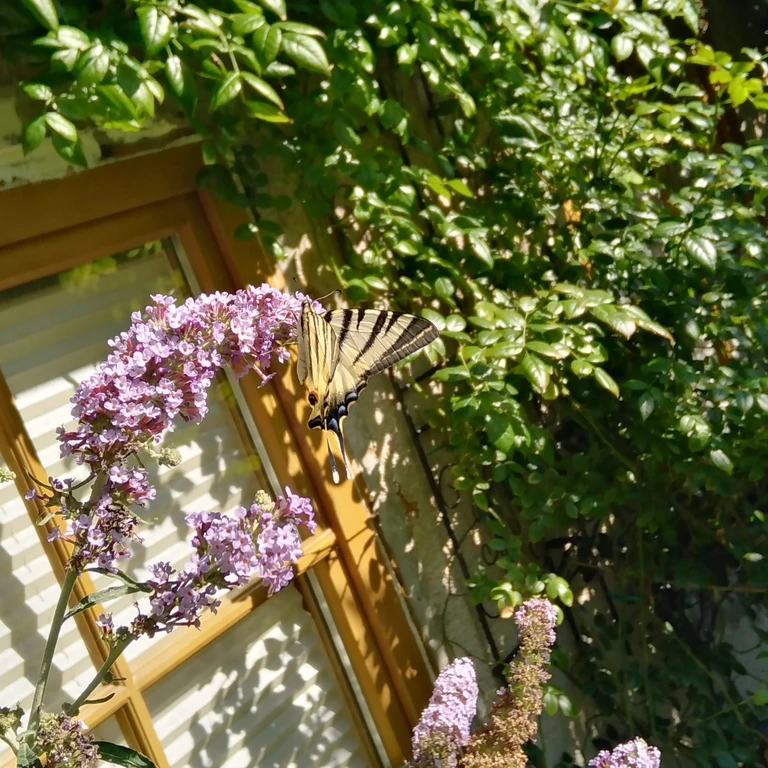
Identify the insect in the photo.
Iphiclides podalirius
